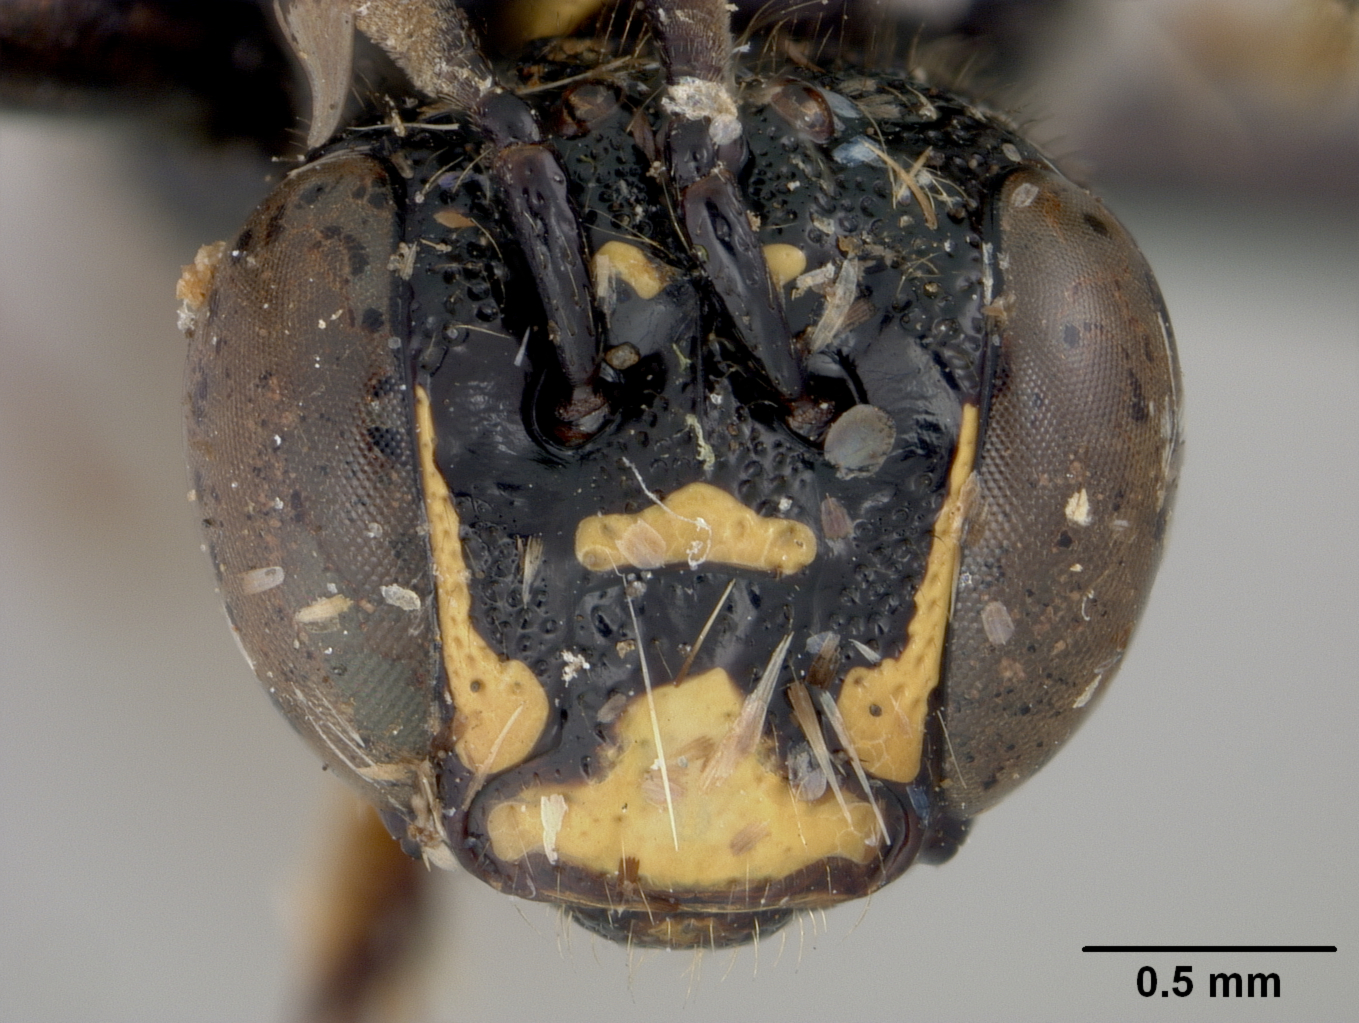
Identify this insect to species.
Ceratina bryanti
